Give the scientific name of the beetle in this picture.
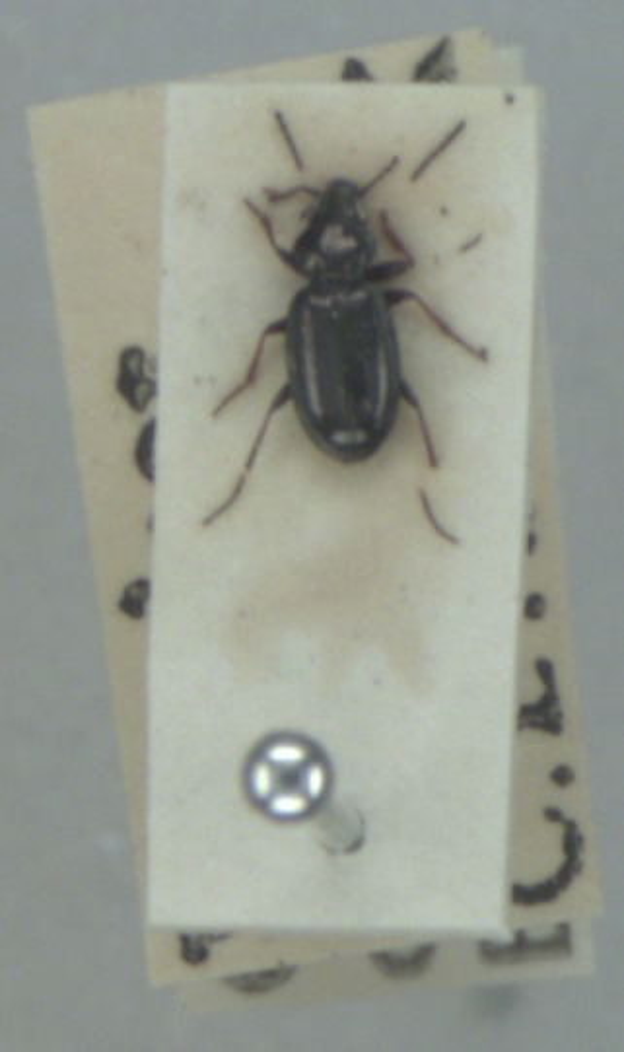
Bembidion properans
